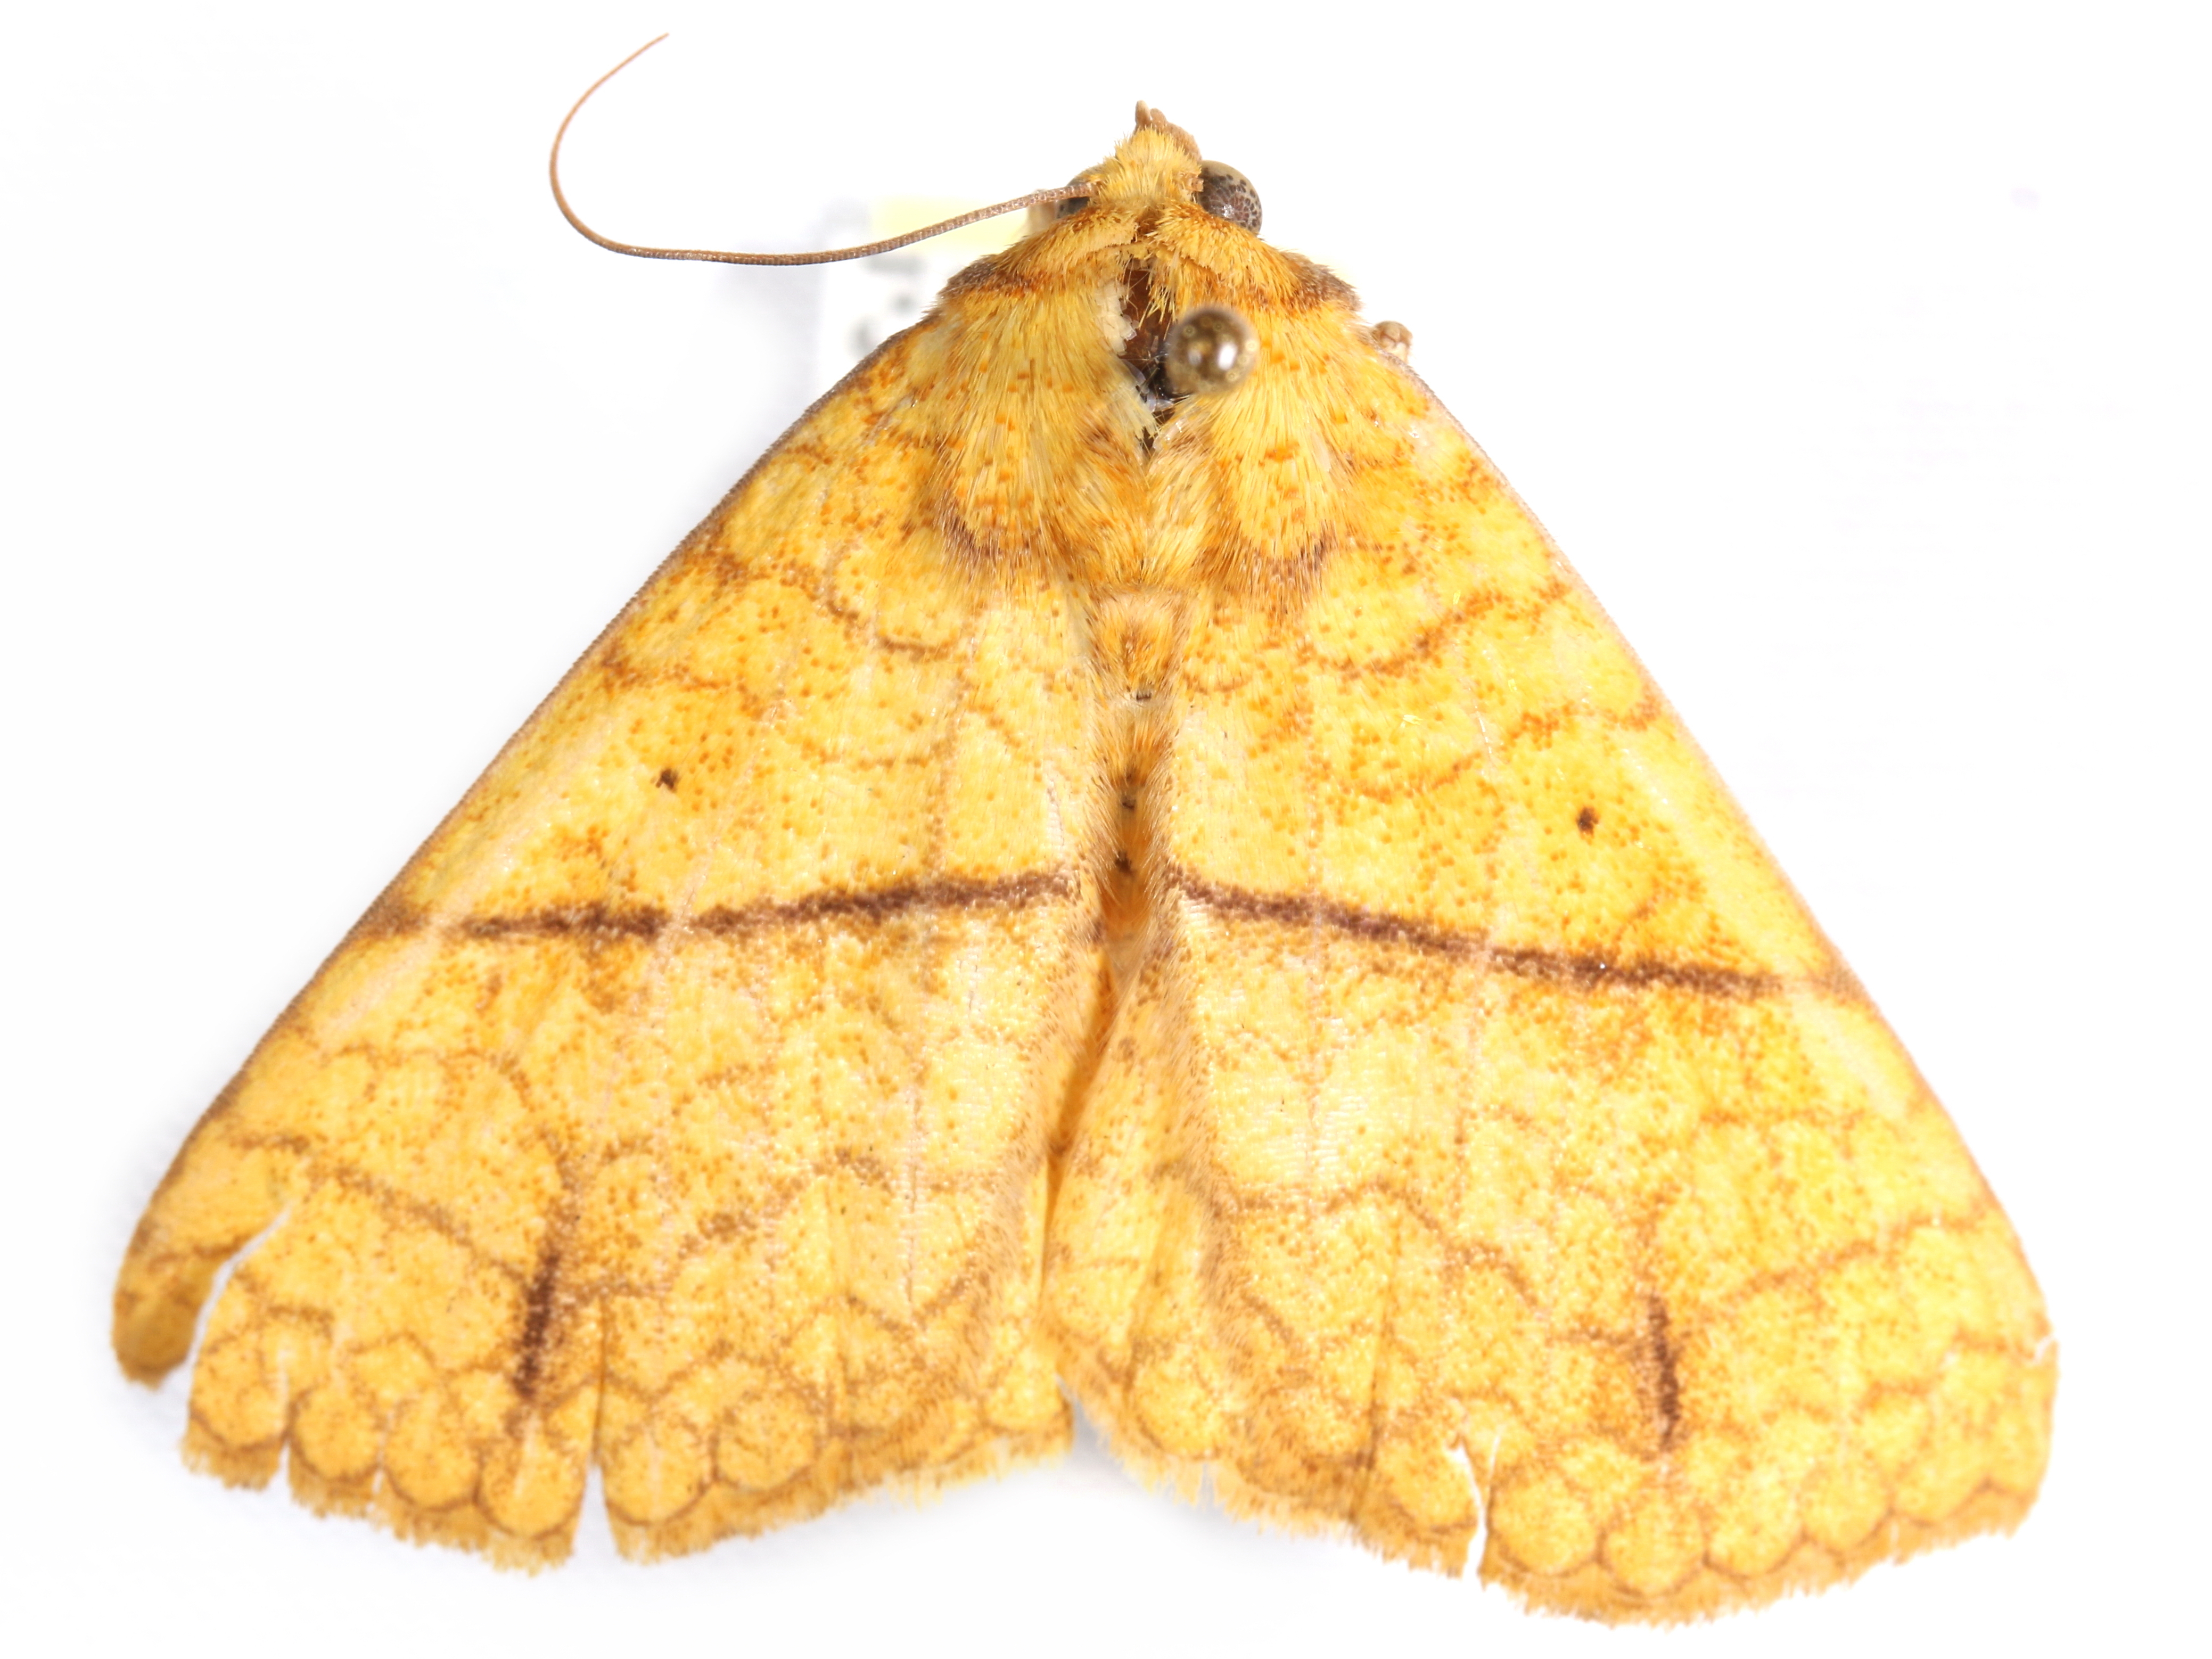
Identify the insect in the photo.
Xanthodesma aurata
